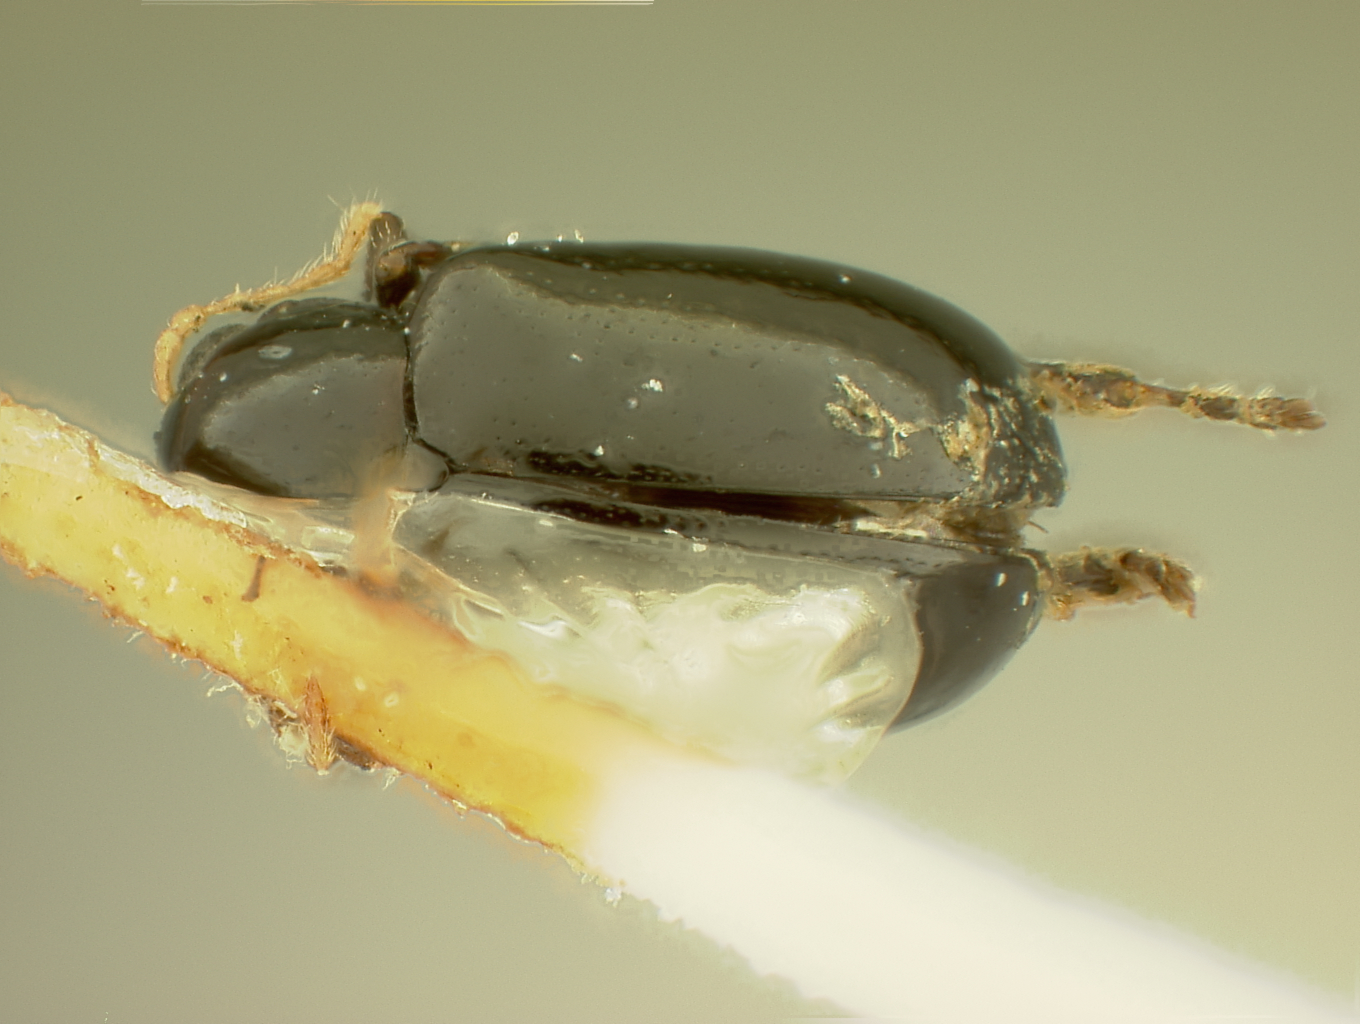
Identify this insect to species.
Dentisterna obscura
